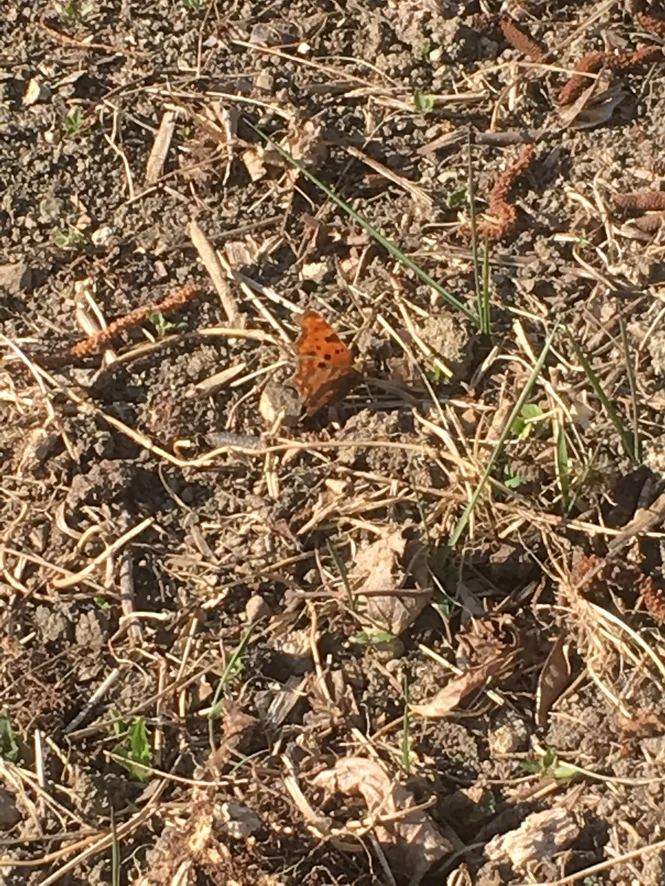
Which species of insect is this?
Polygonia c-album
